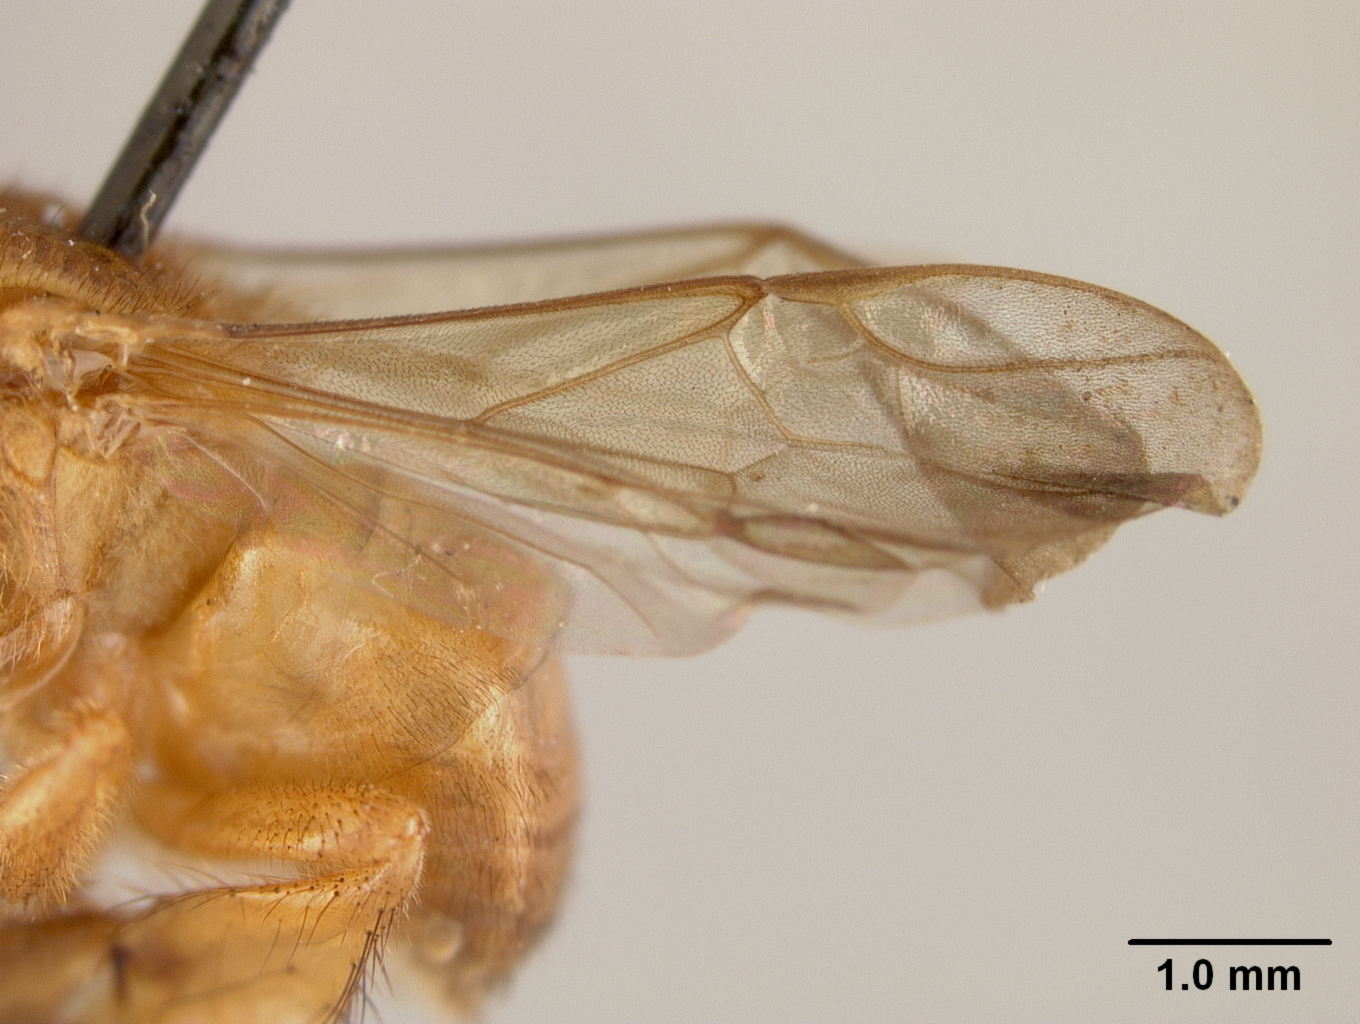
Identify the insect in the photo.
Trigona musarum
